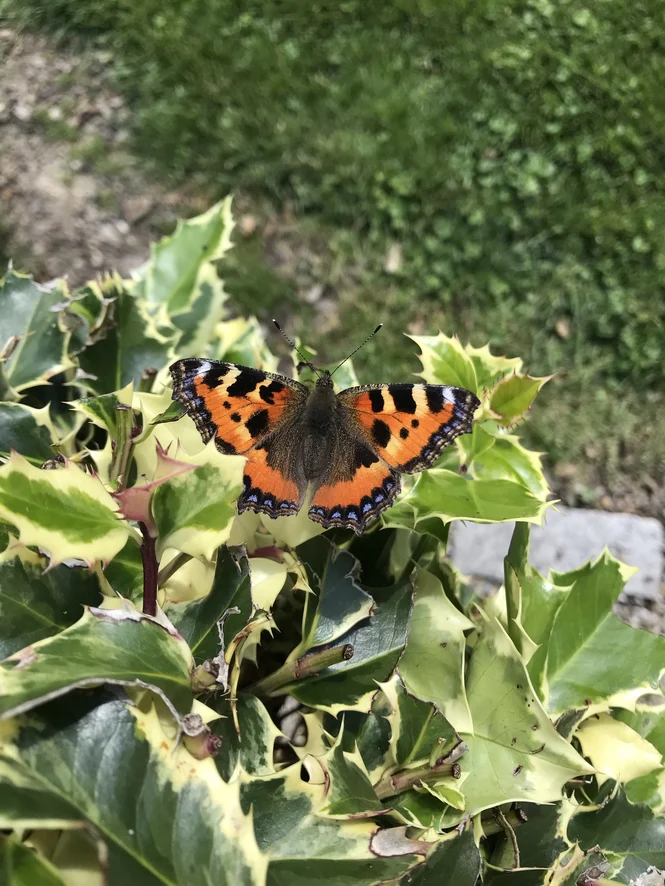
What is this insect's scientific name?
Aglais urticae
